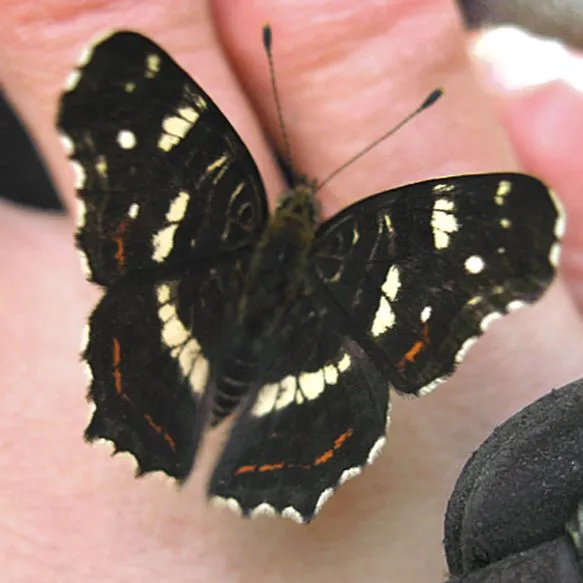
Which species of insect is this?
Araschnia levana
